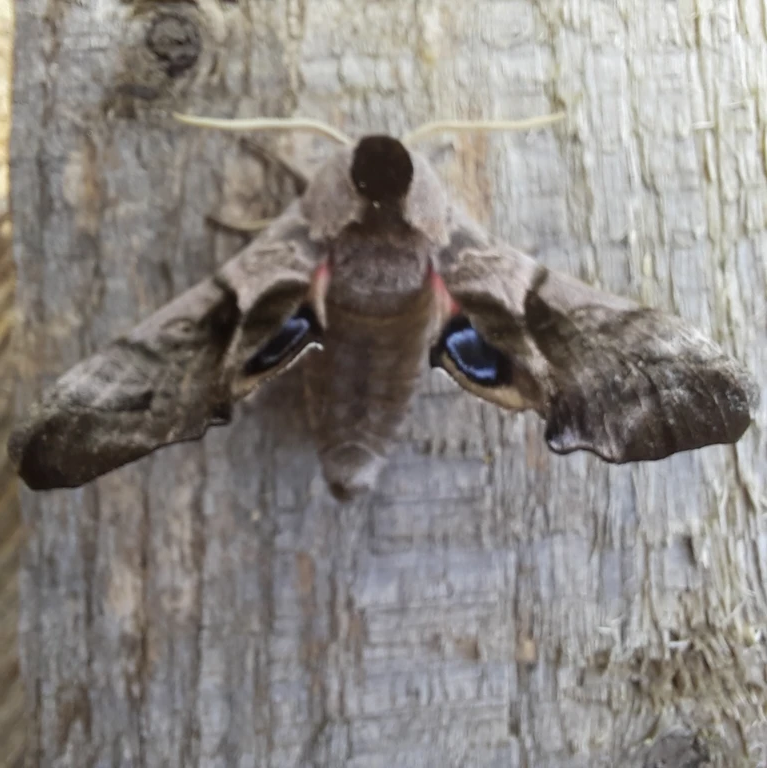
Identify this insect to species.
Smerinthus ocellata
